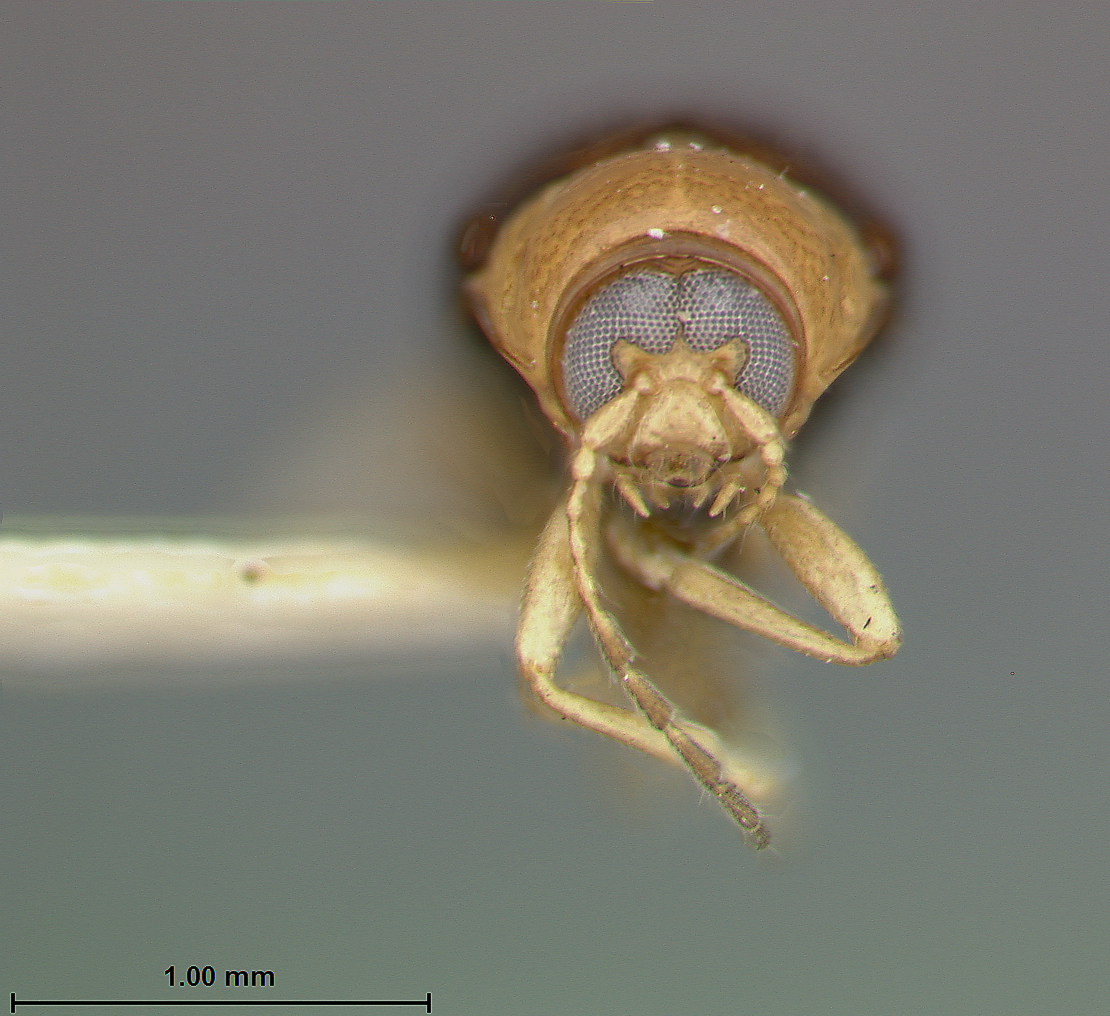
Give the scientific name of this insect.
Coenobius stoneri
